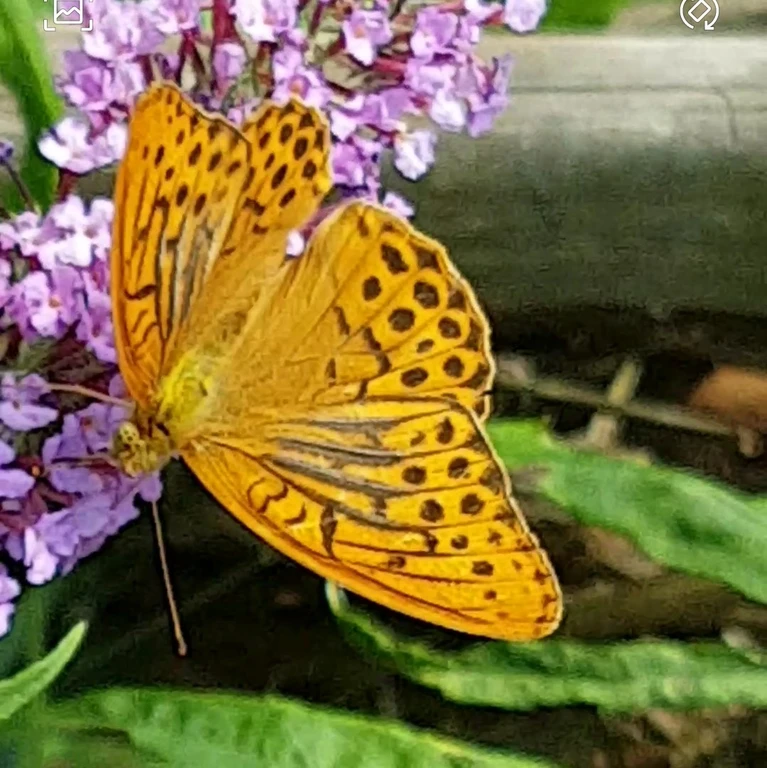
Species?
Argynnis paphia
